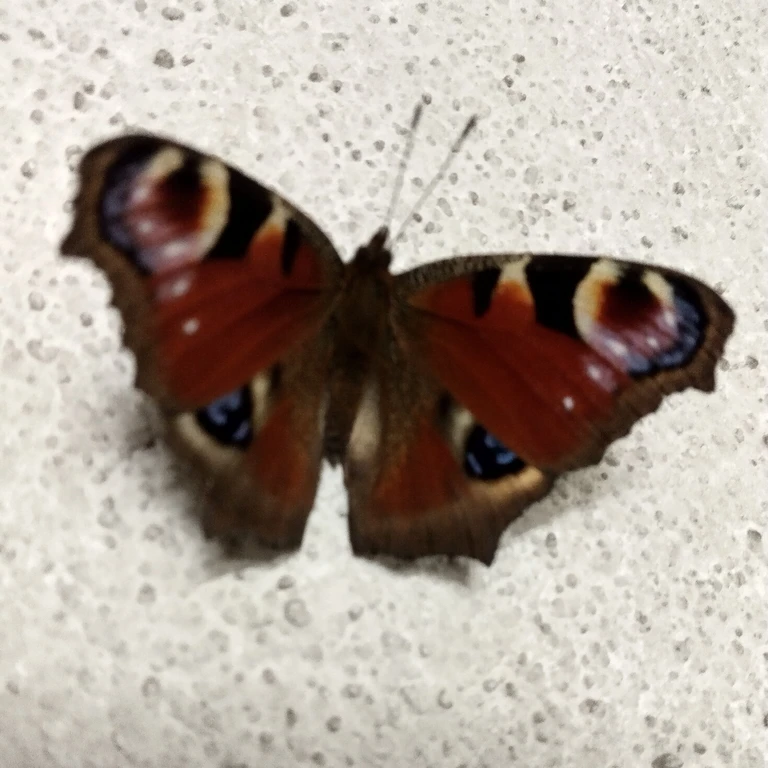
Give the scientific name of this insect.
Aglais io
